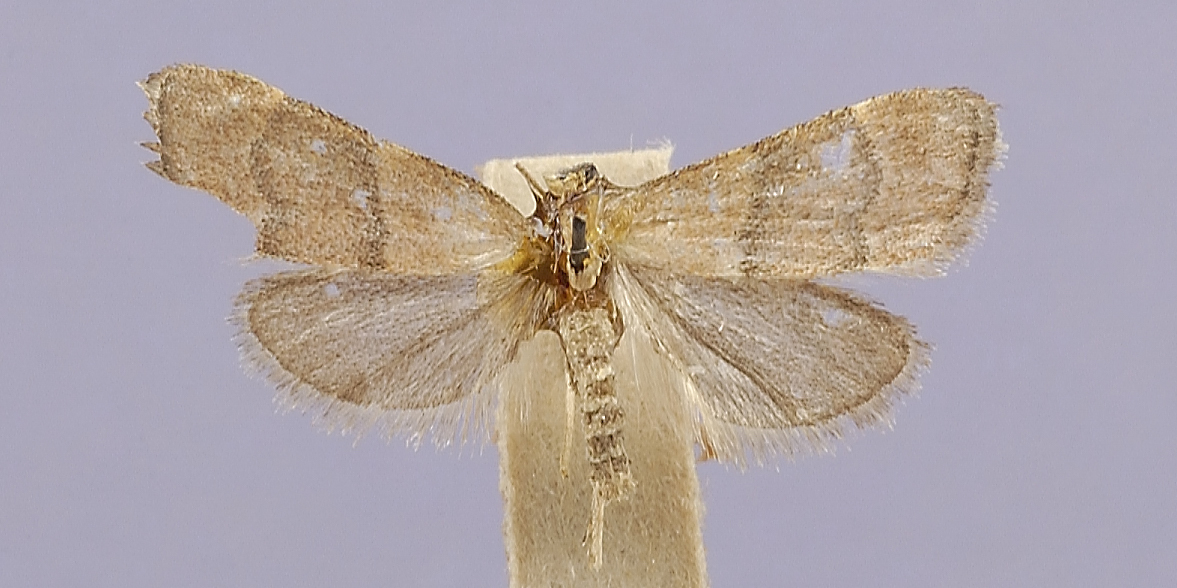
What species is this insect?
Tippecoa infans
